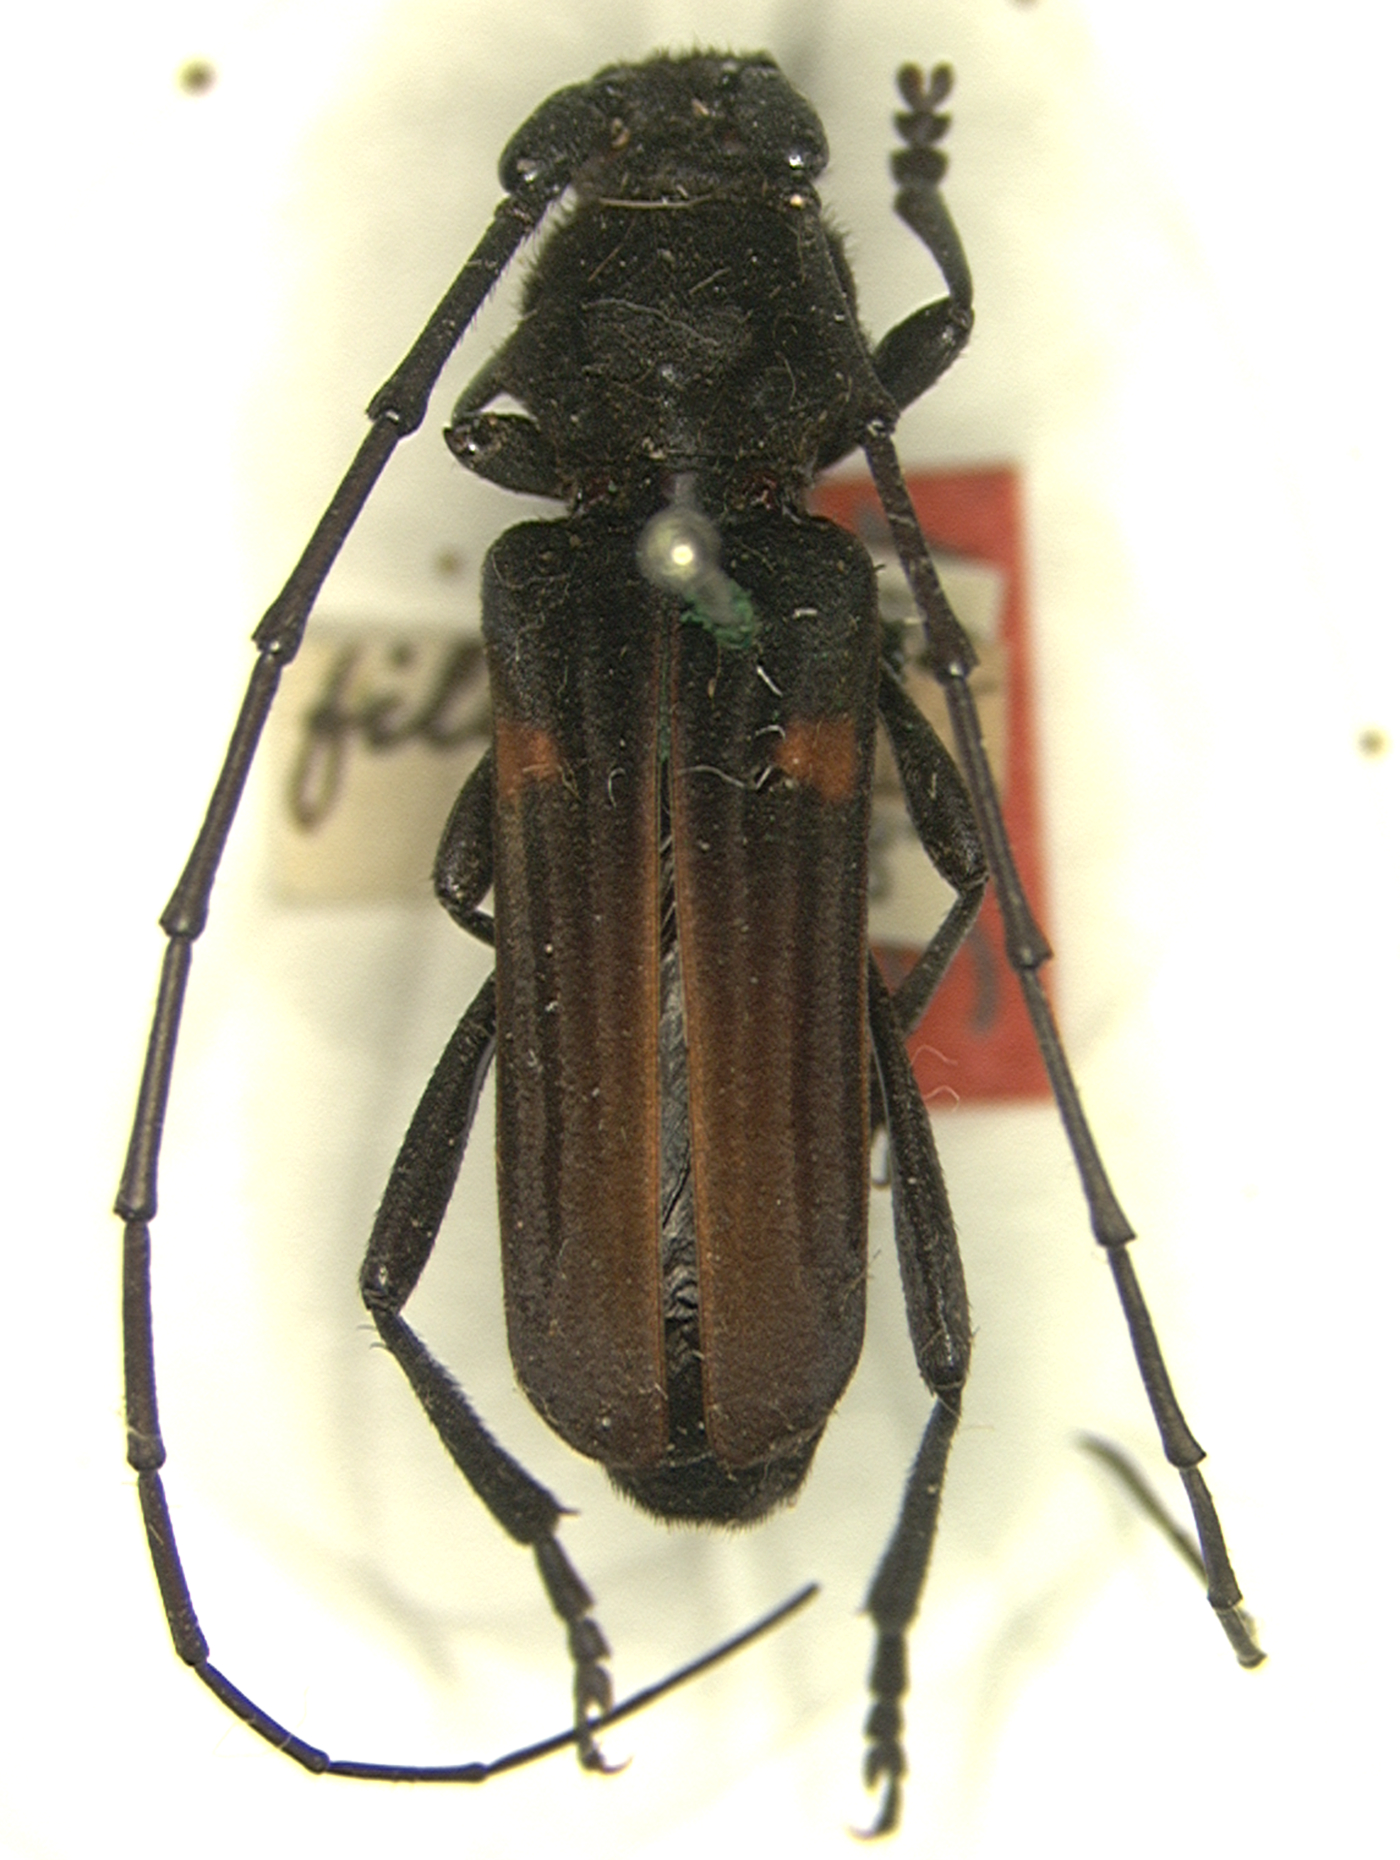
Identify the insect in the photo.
Tragidion coquus
